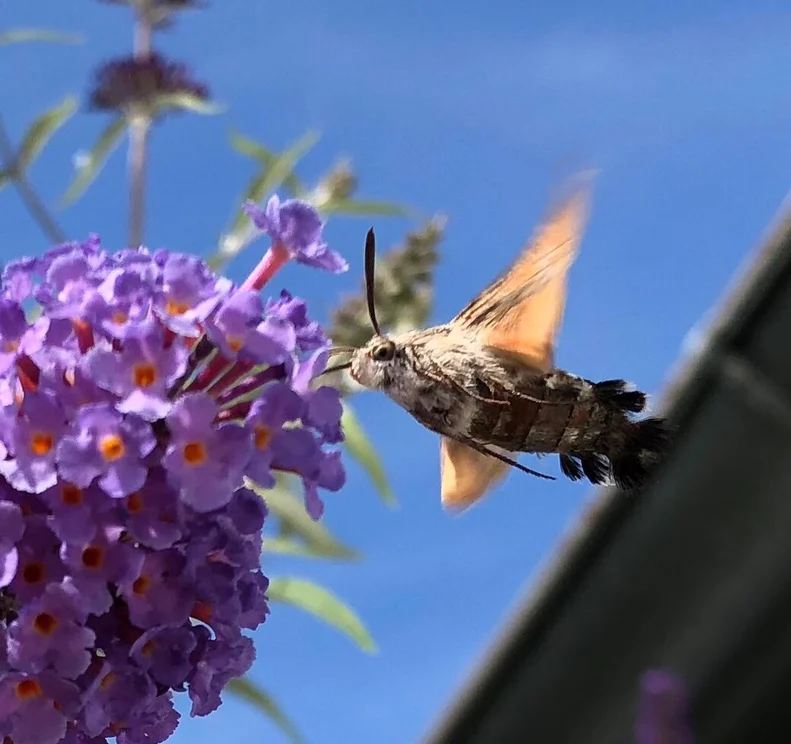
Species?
Macroglossum stellatarum
